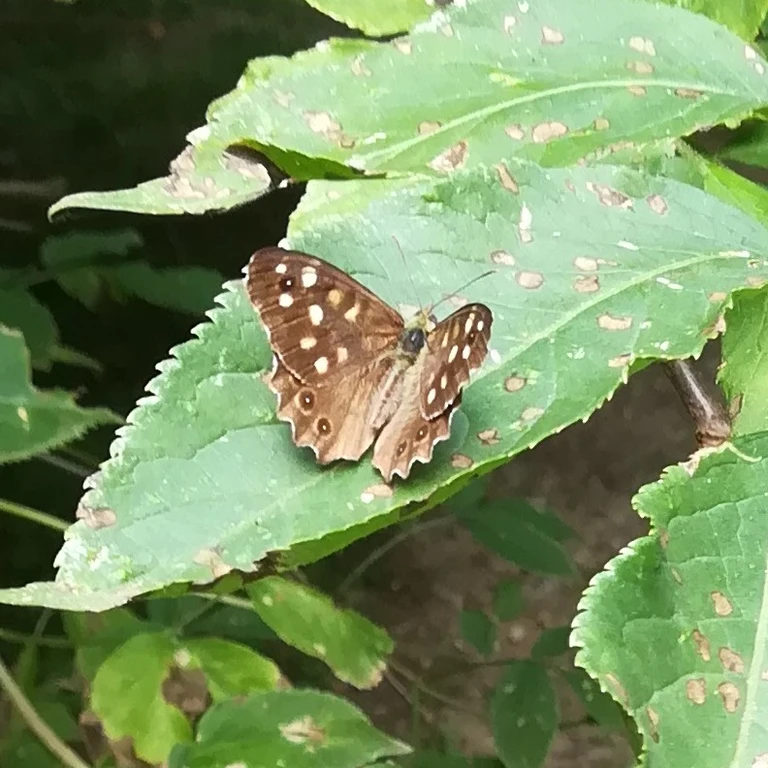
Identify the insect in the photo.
Pararge aegeria
